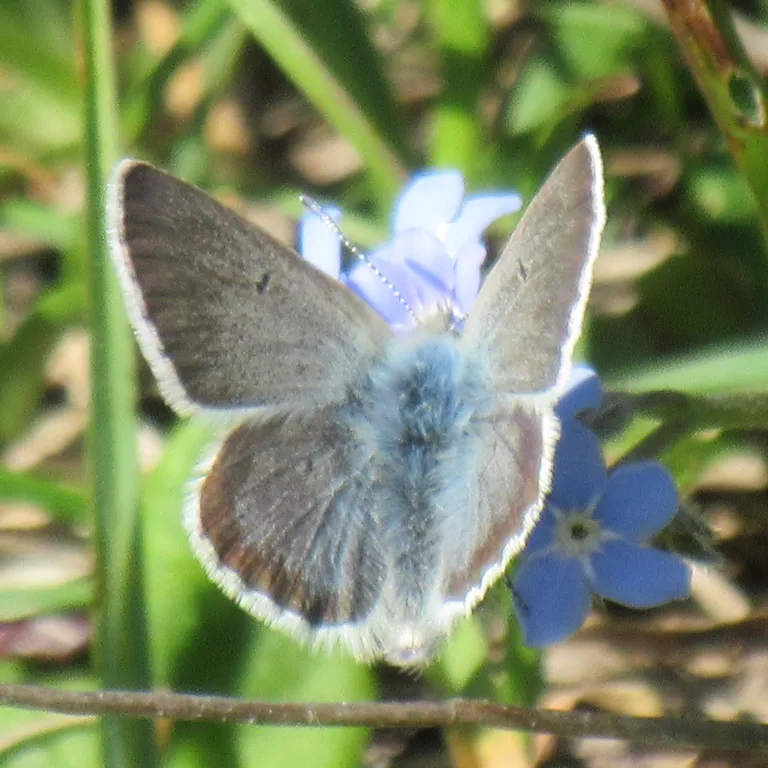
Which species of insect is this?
Agriades glandon
